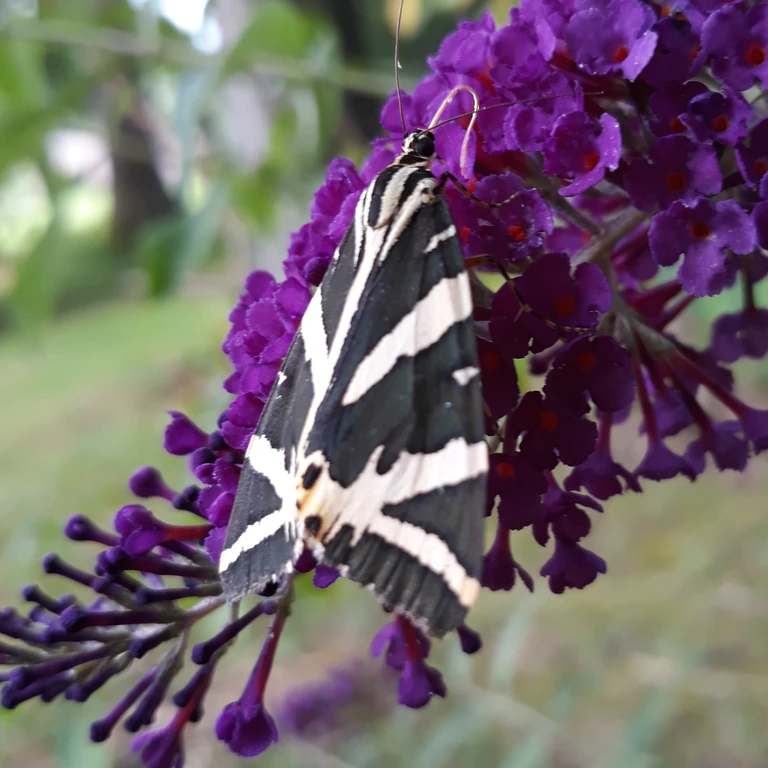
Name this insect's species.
Euplagia quadripunctaria
